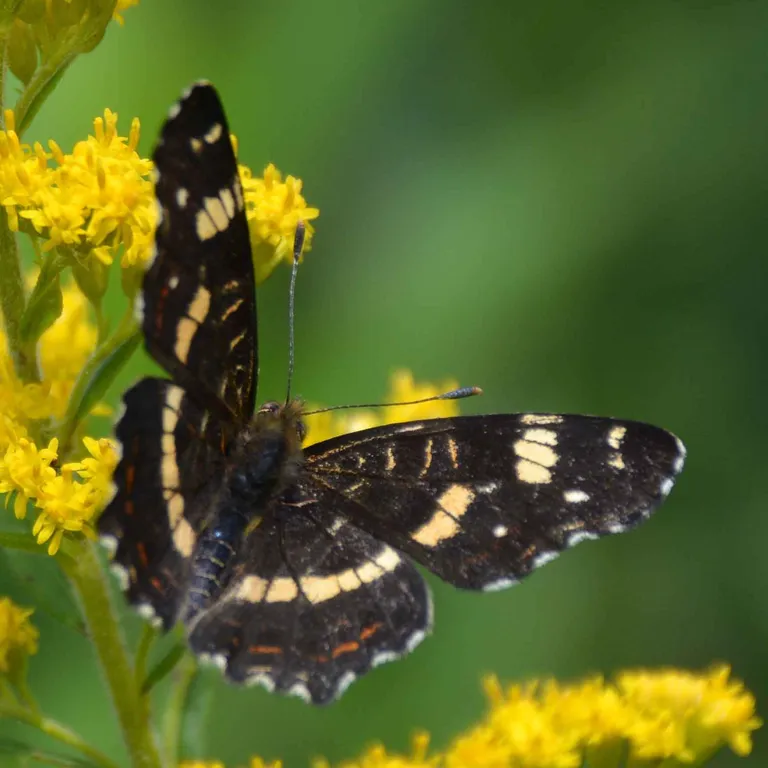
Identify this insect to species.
Araschnia levana
